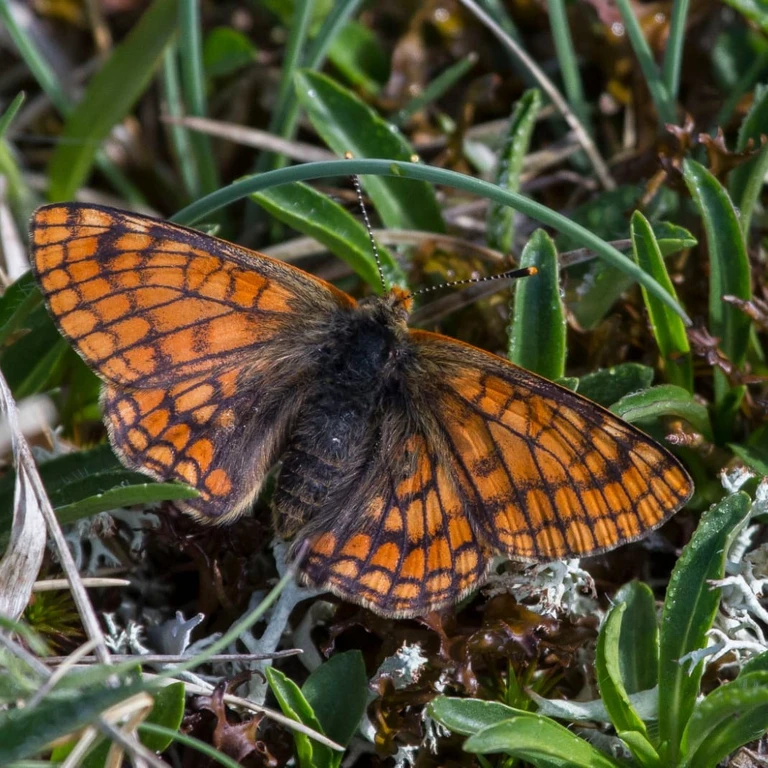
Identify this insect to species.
Euphydryas cynthia (also Hypodryas cynthia)
